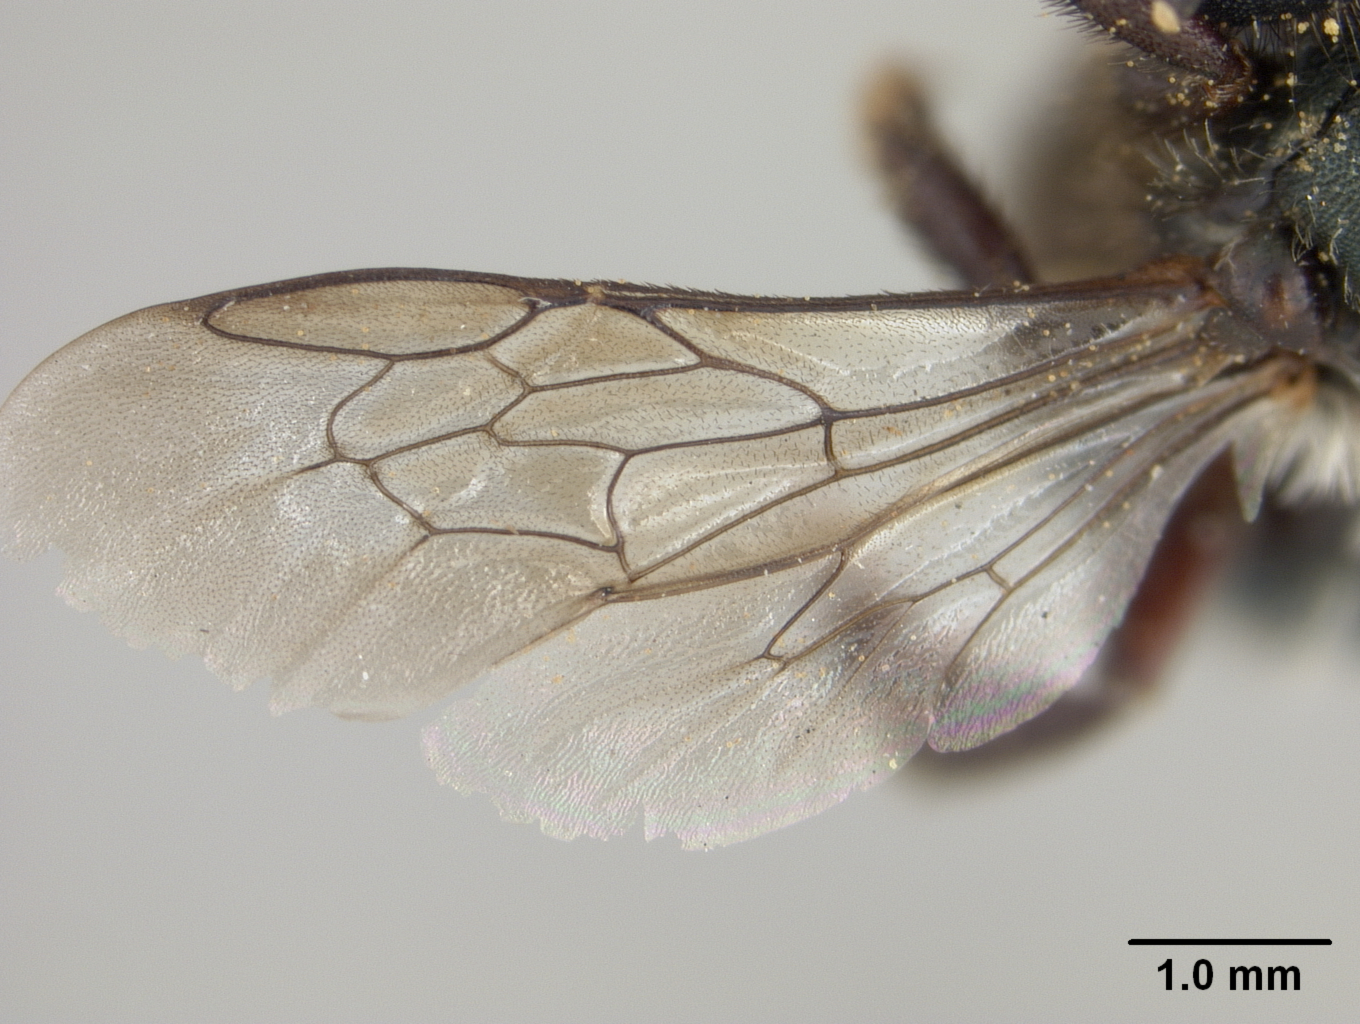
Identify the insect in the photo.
Osmia grindeliae
